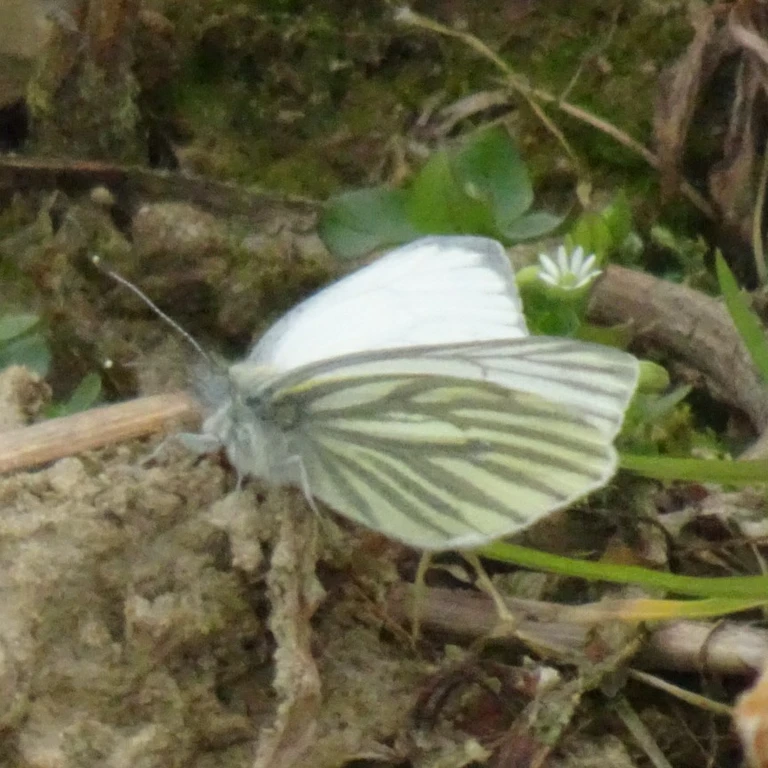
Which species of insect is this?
Pieris napi
